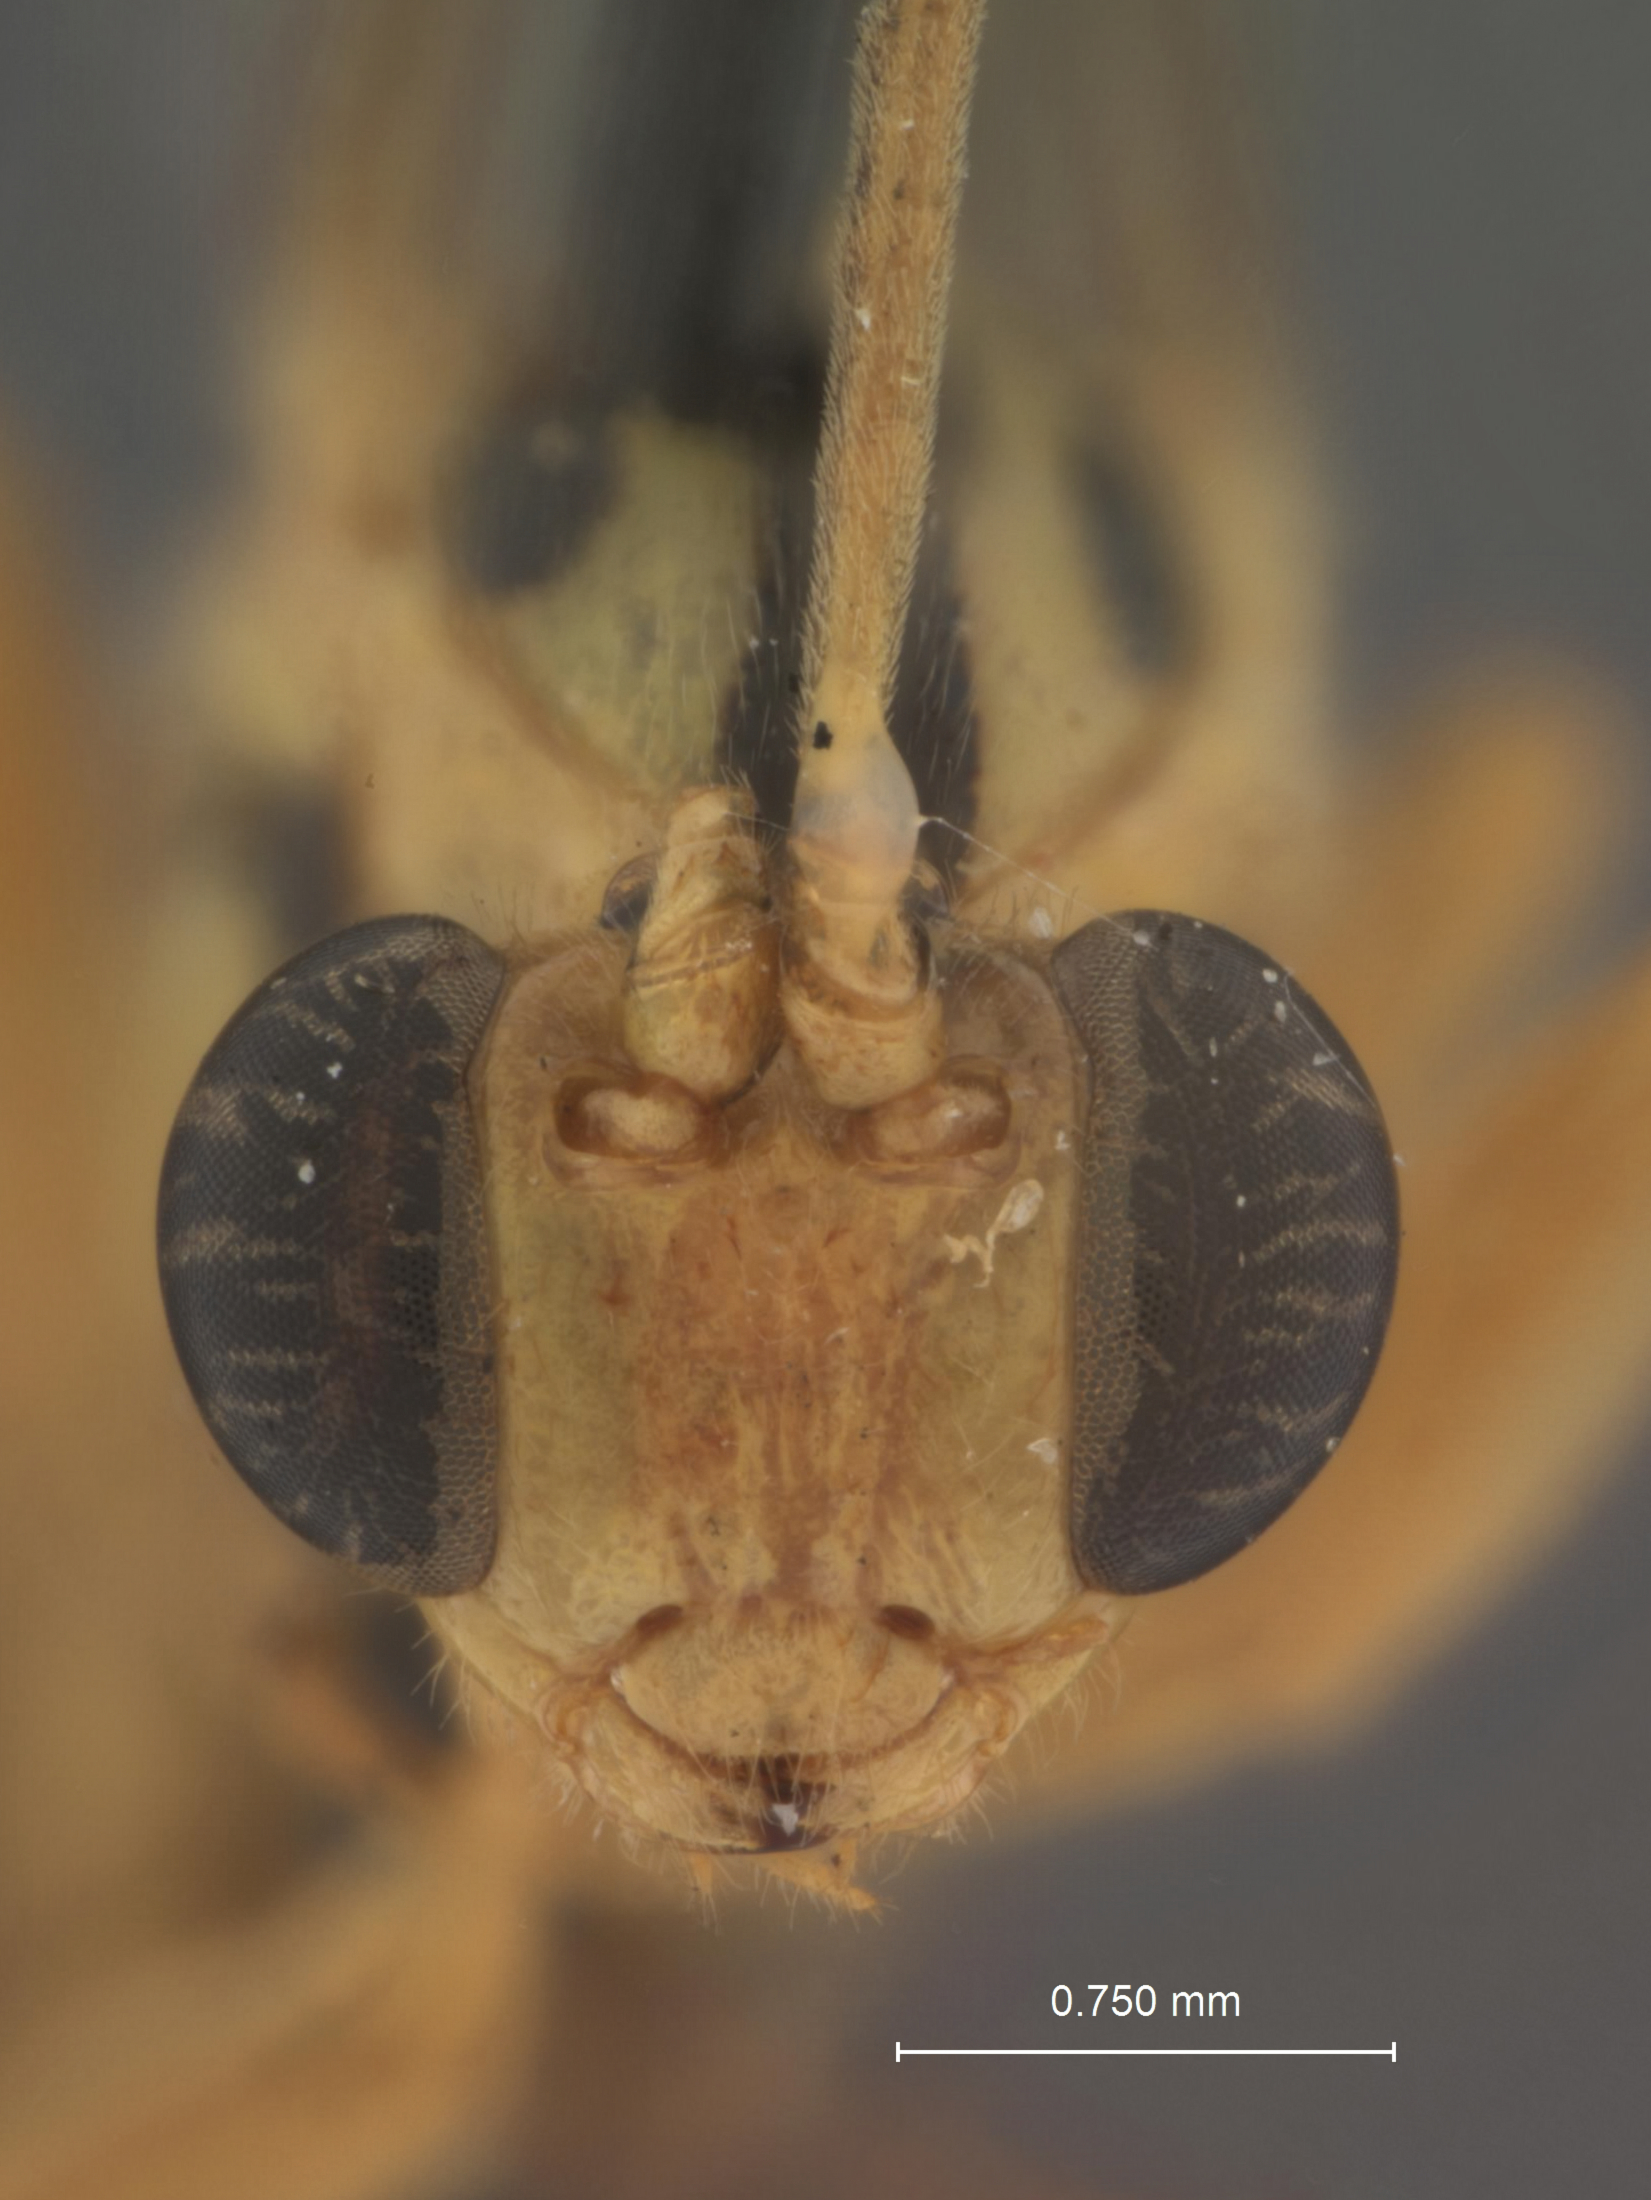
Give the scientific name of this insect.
Toxophoroides glaucomatus
